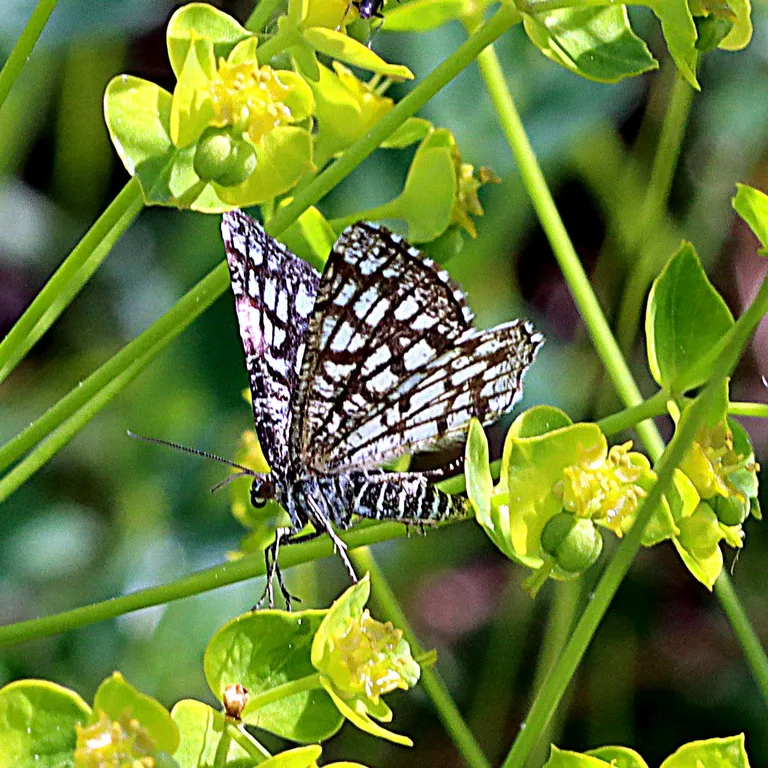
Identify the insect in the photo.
Chiasmia clathrata
